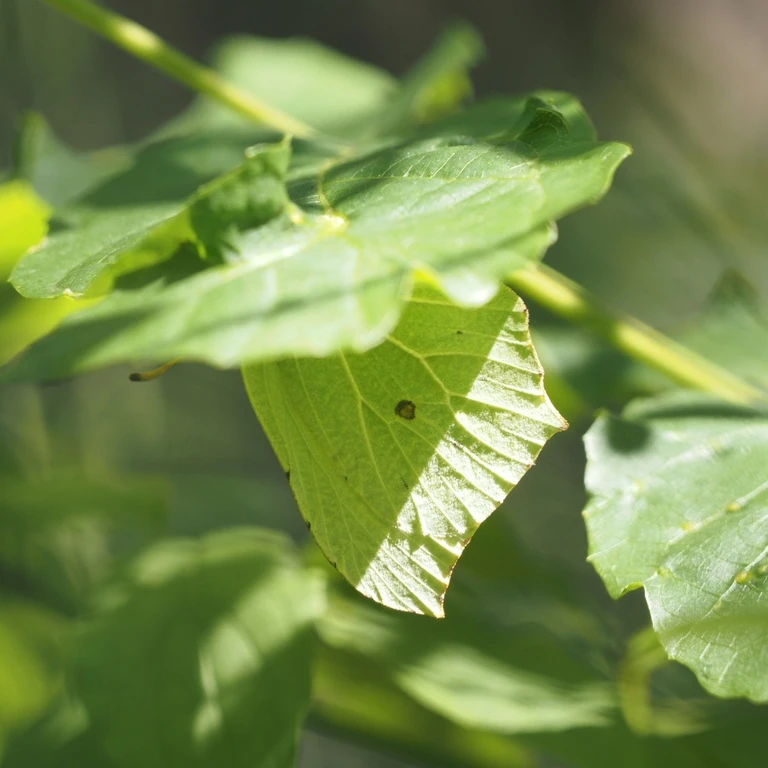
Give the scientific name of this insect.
Gonepteryx rhamni
